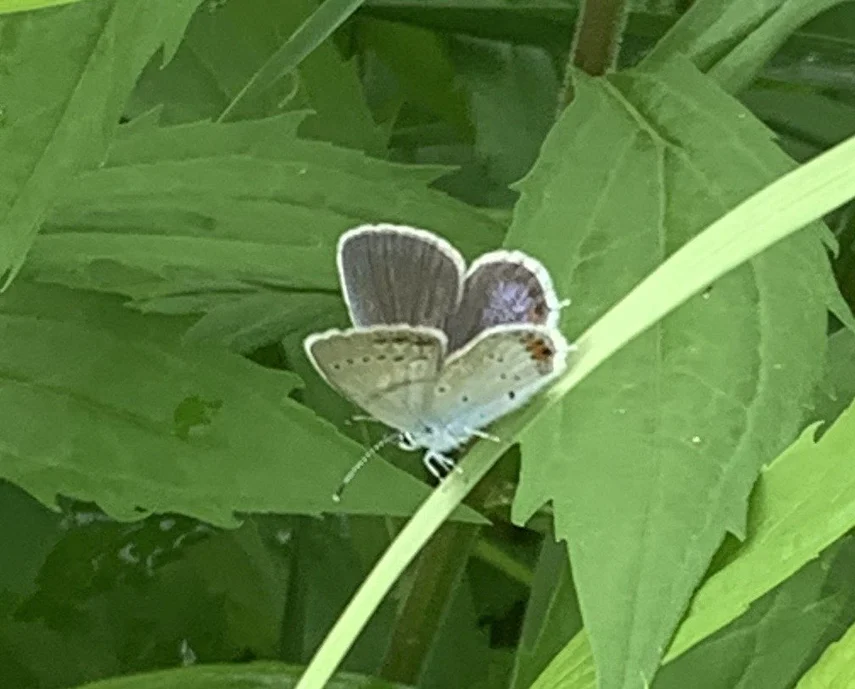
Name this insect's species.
Cupido argiades (also Elkalyce argiades)
